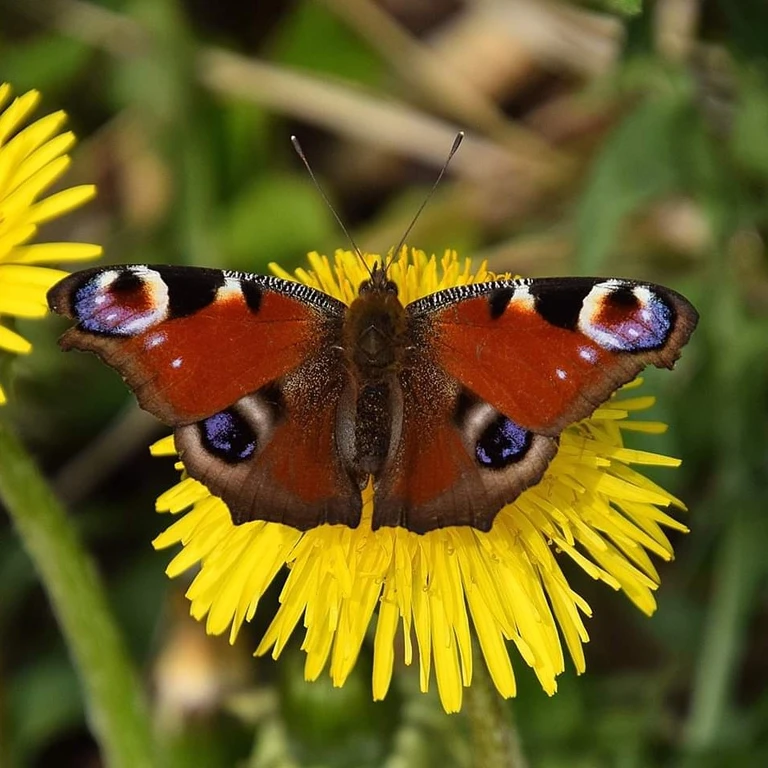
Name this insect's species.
Aglais io
